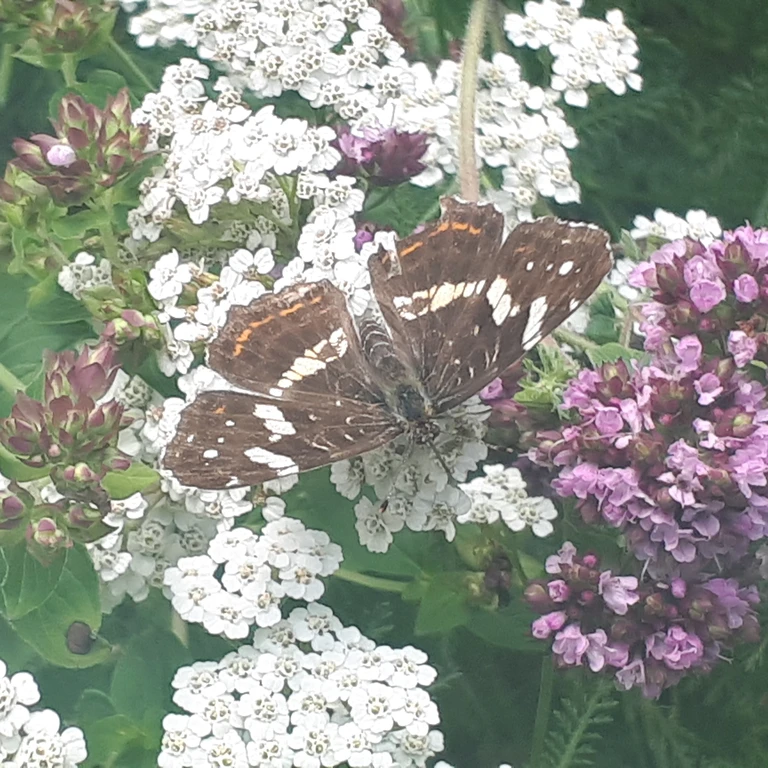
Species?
Araschnia levana
